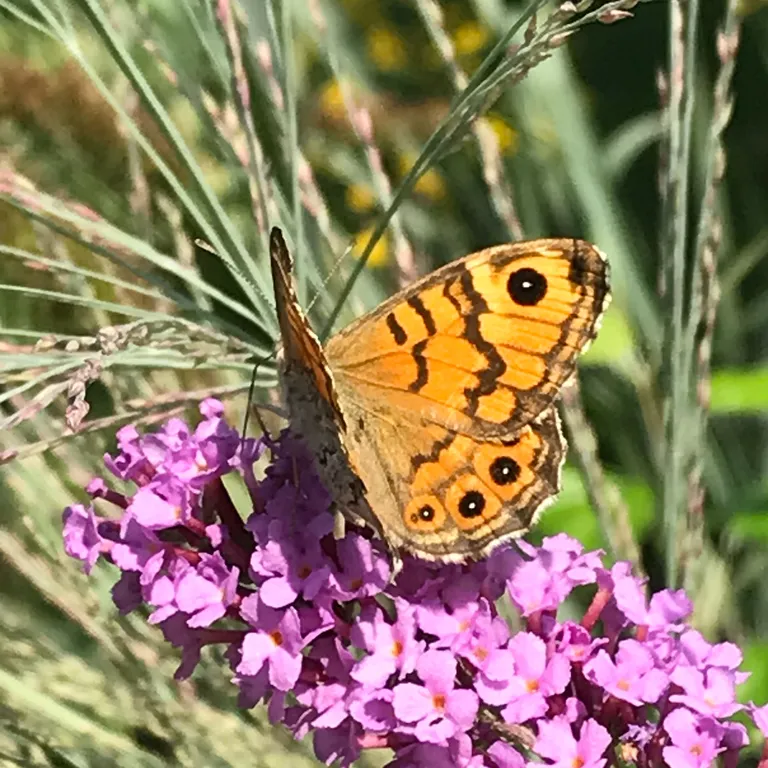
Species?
Lasiommata megera (also Pararge megera)
